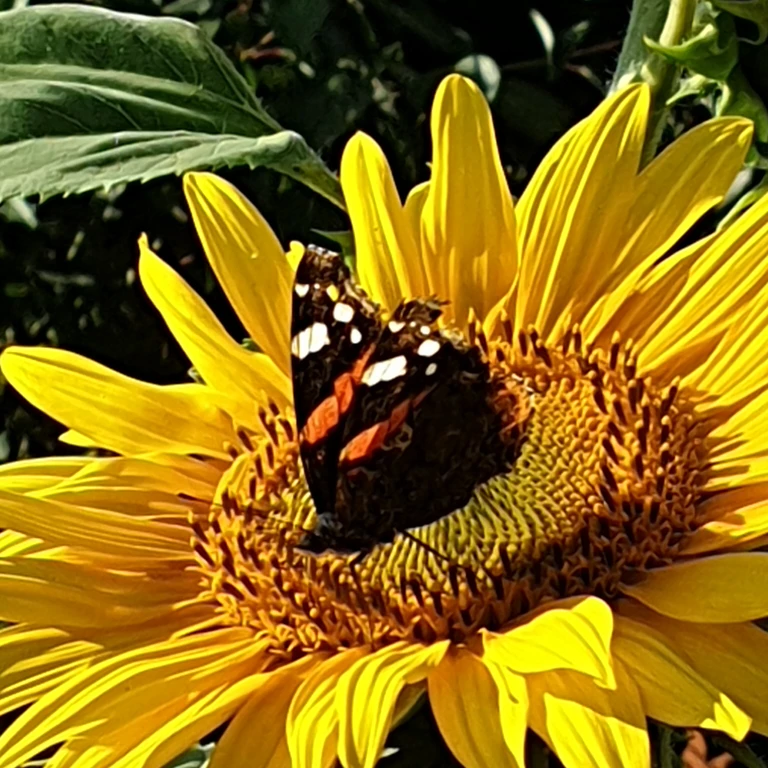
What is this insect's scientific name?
Vanessa atalanta
